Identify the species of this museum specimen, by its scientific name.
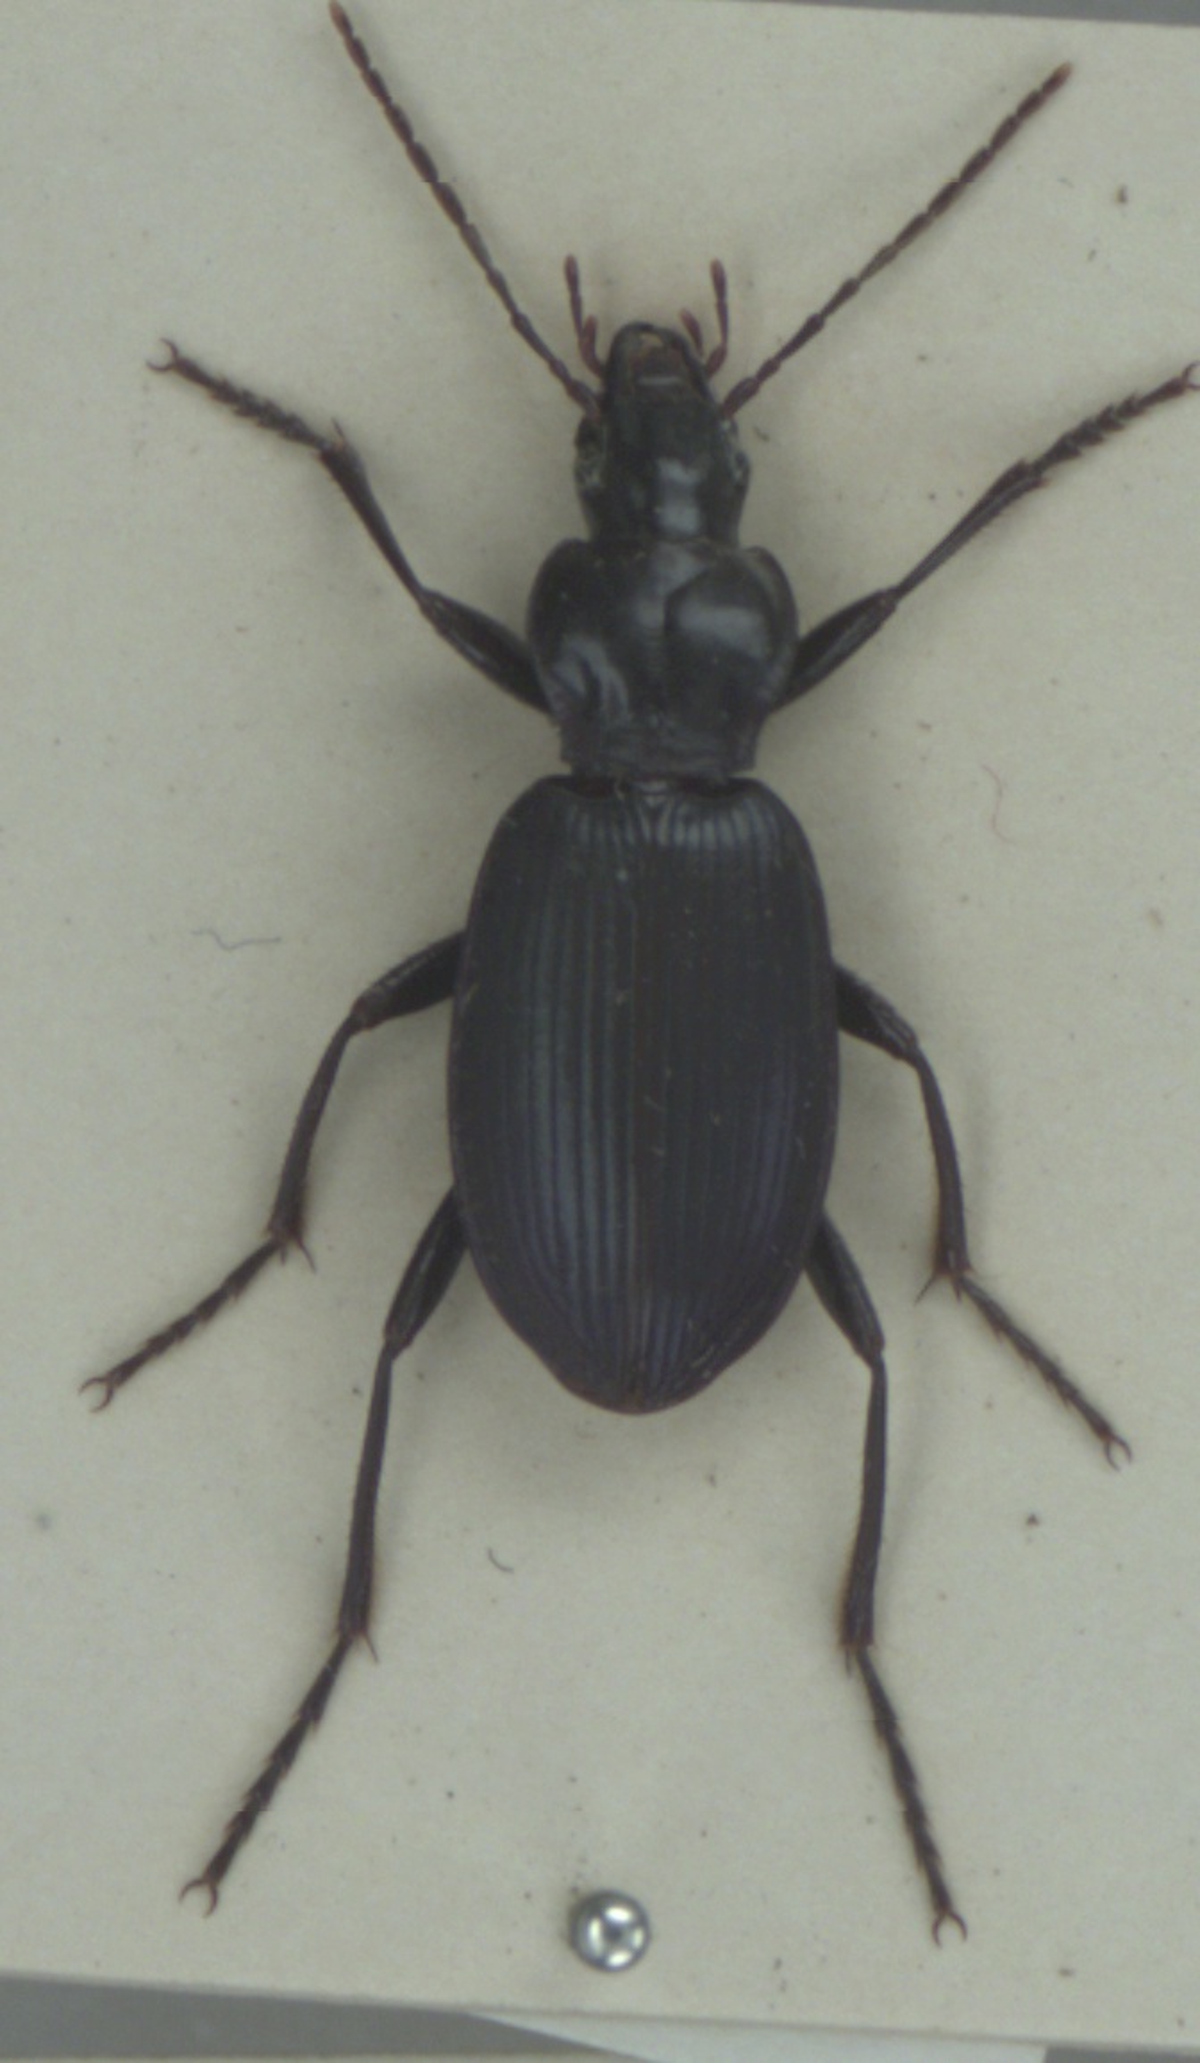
Laemostenus terricola
